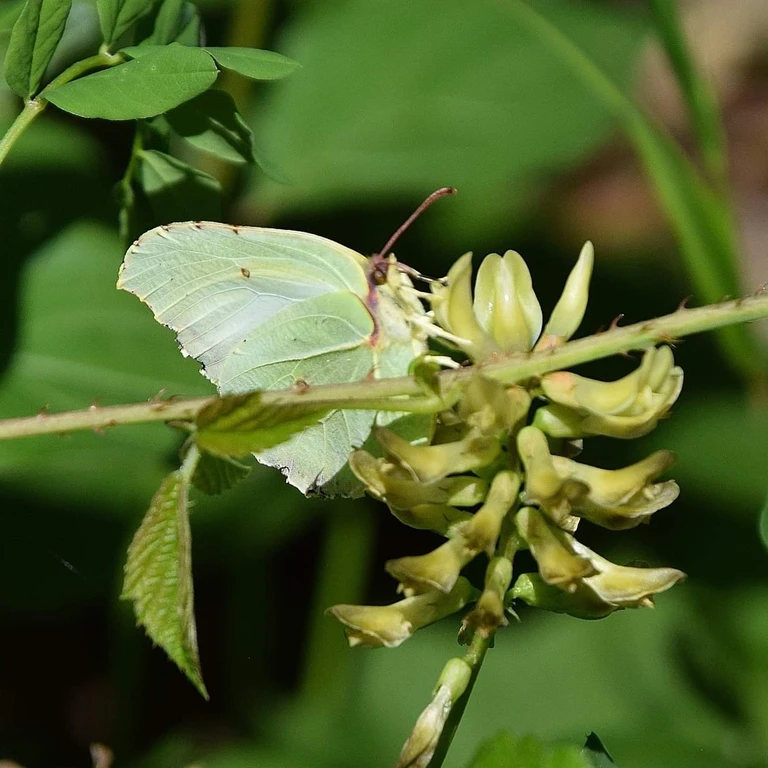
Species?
Gonepteryx rhamni
